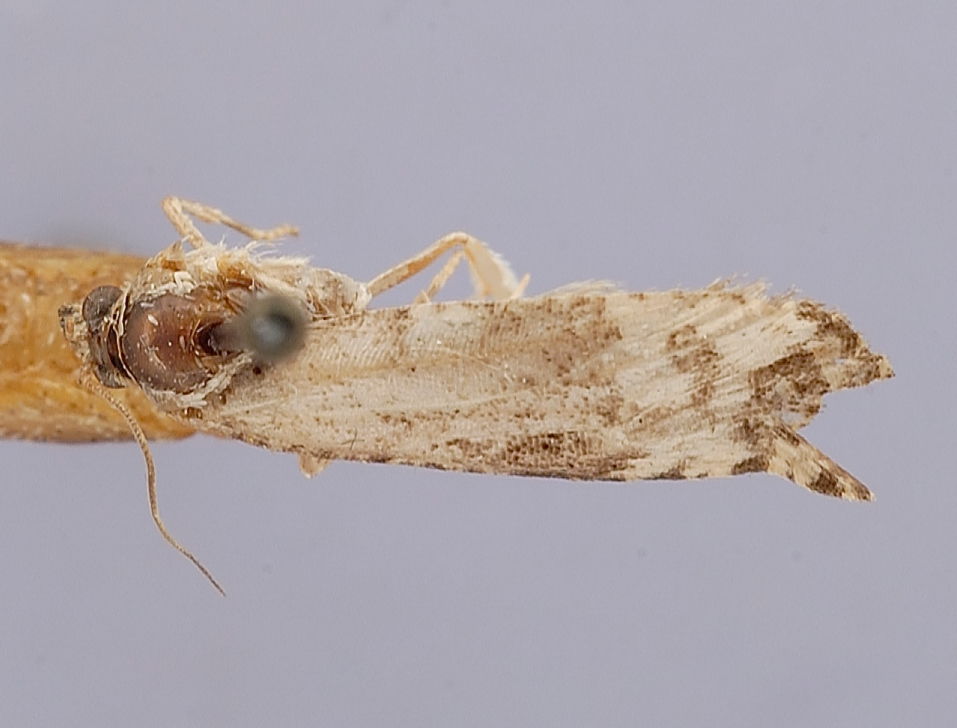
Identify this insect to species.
Epinotia flavillana
